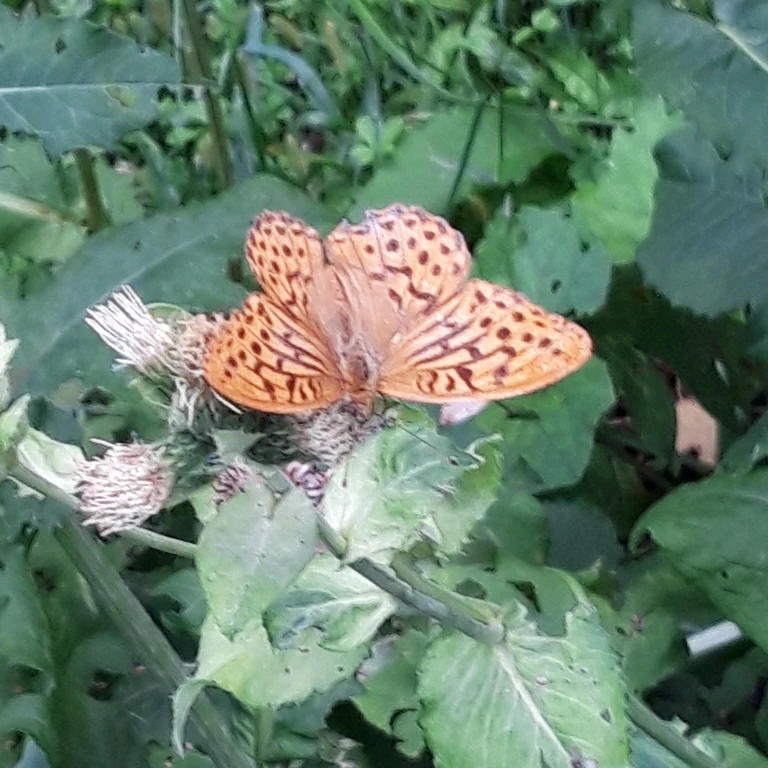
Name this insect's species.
Argynnis paphia
